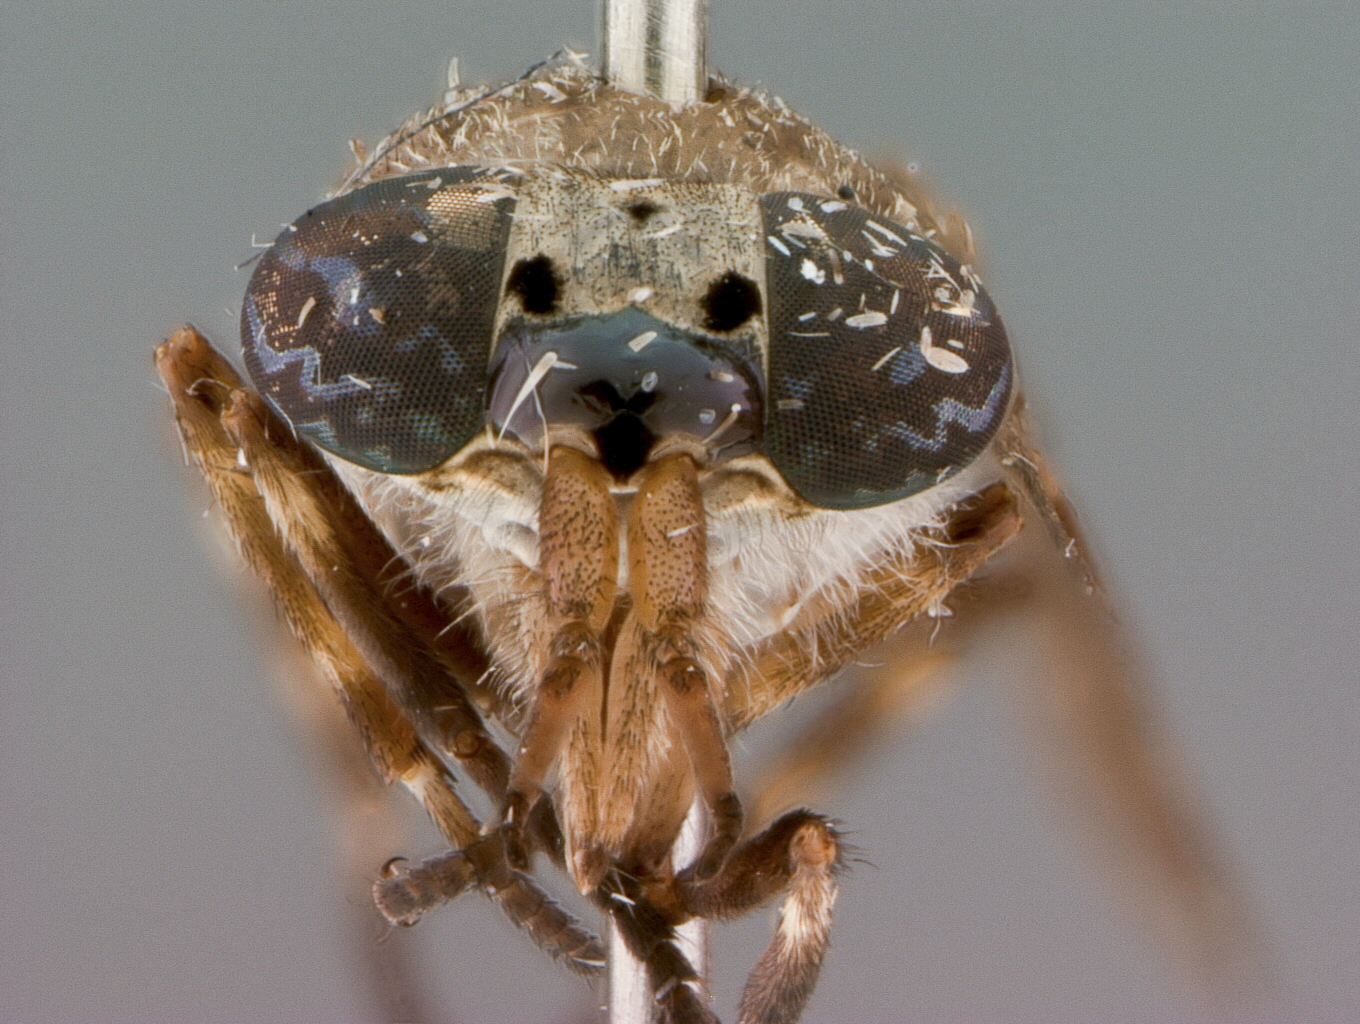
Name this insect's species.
Haematopota clarkeana
